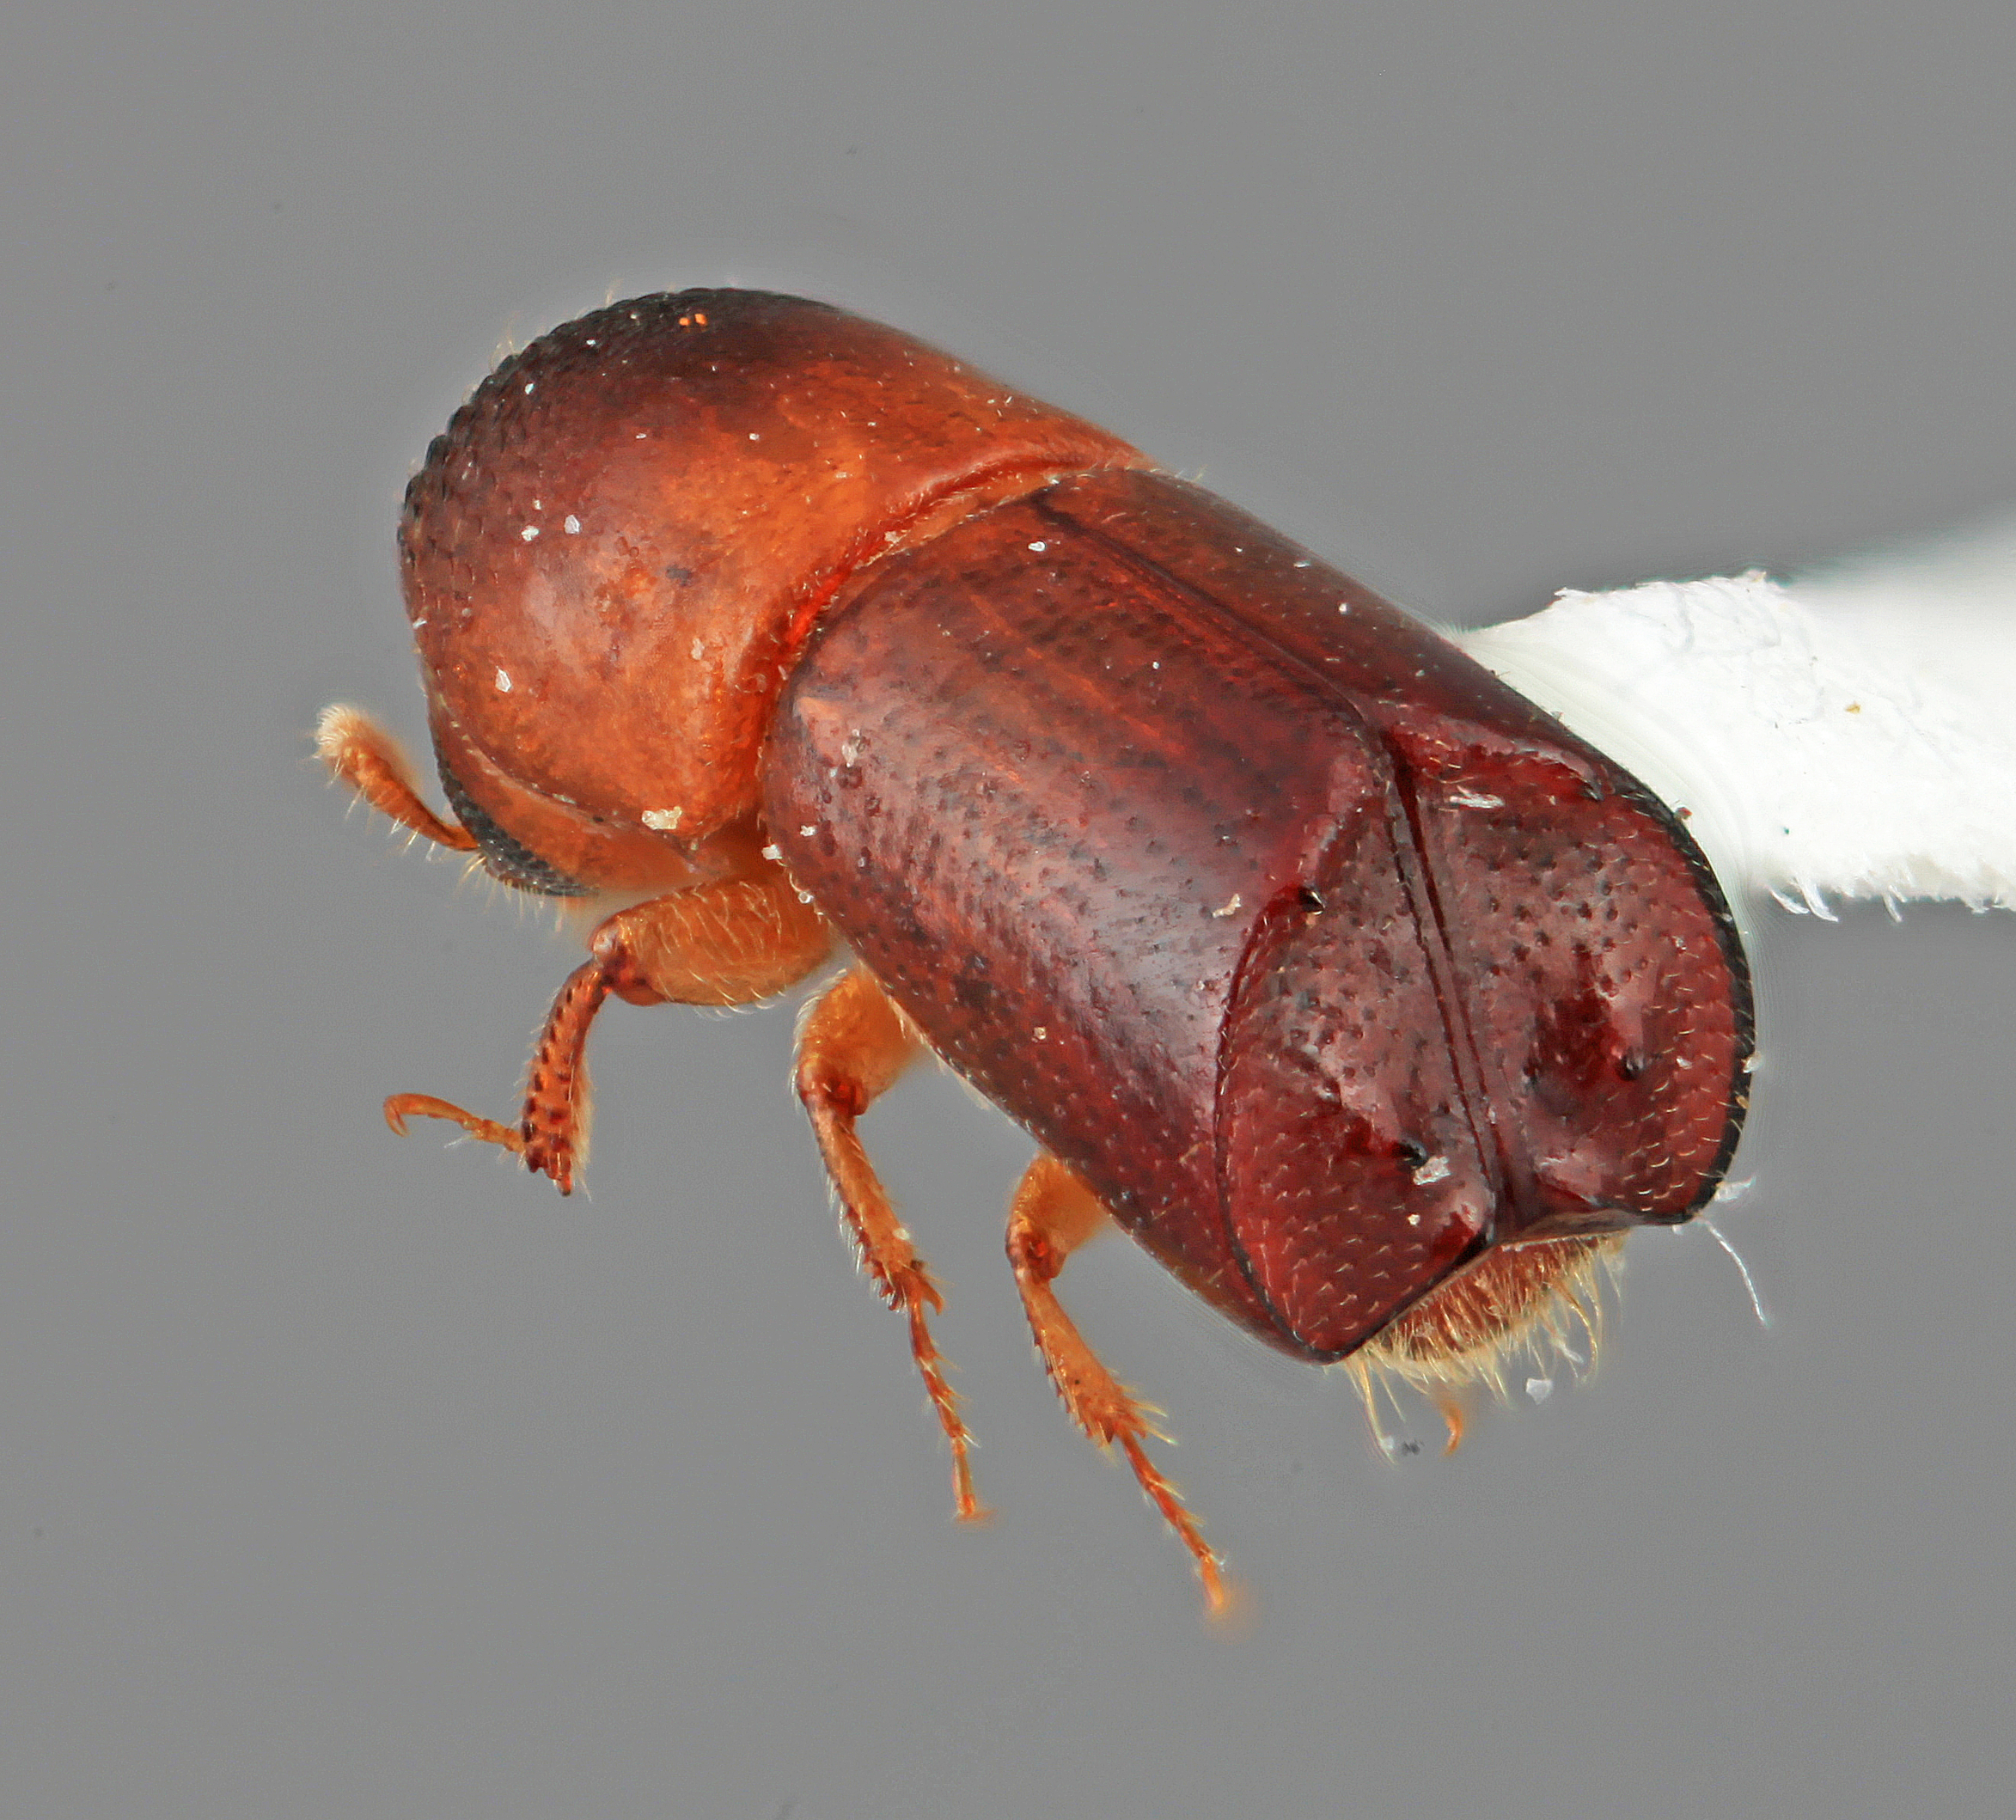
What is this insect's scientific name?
Monarthrum annulatum
